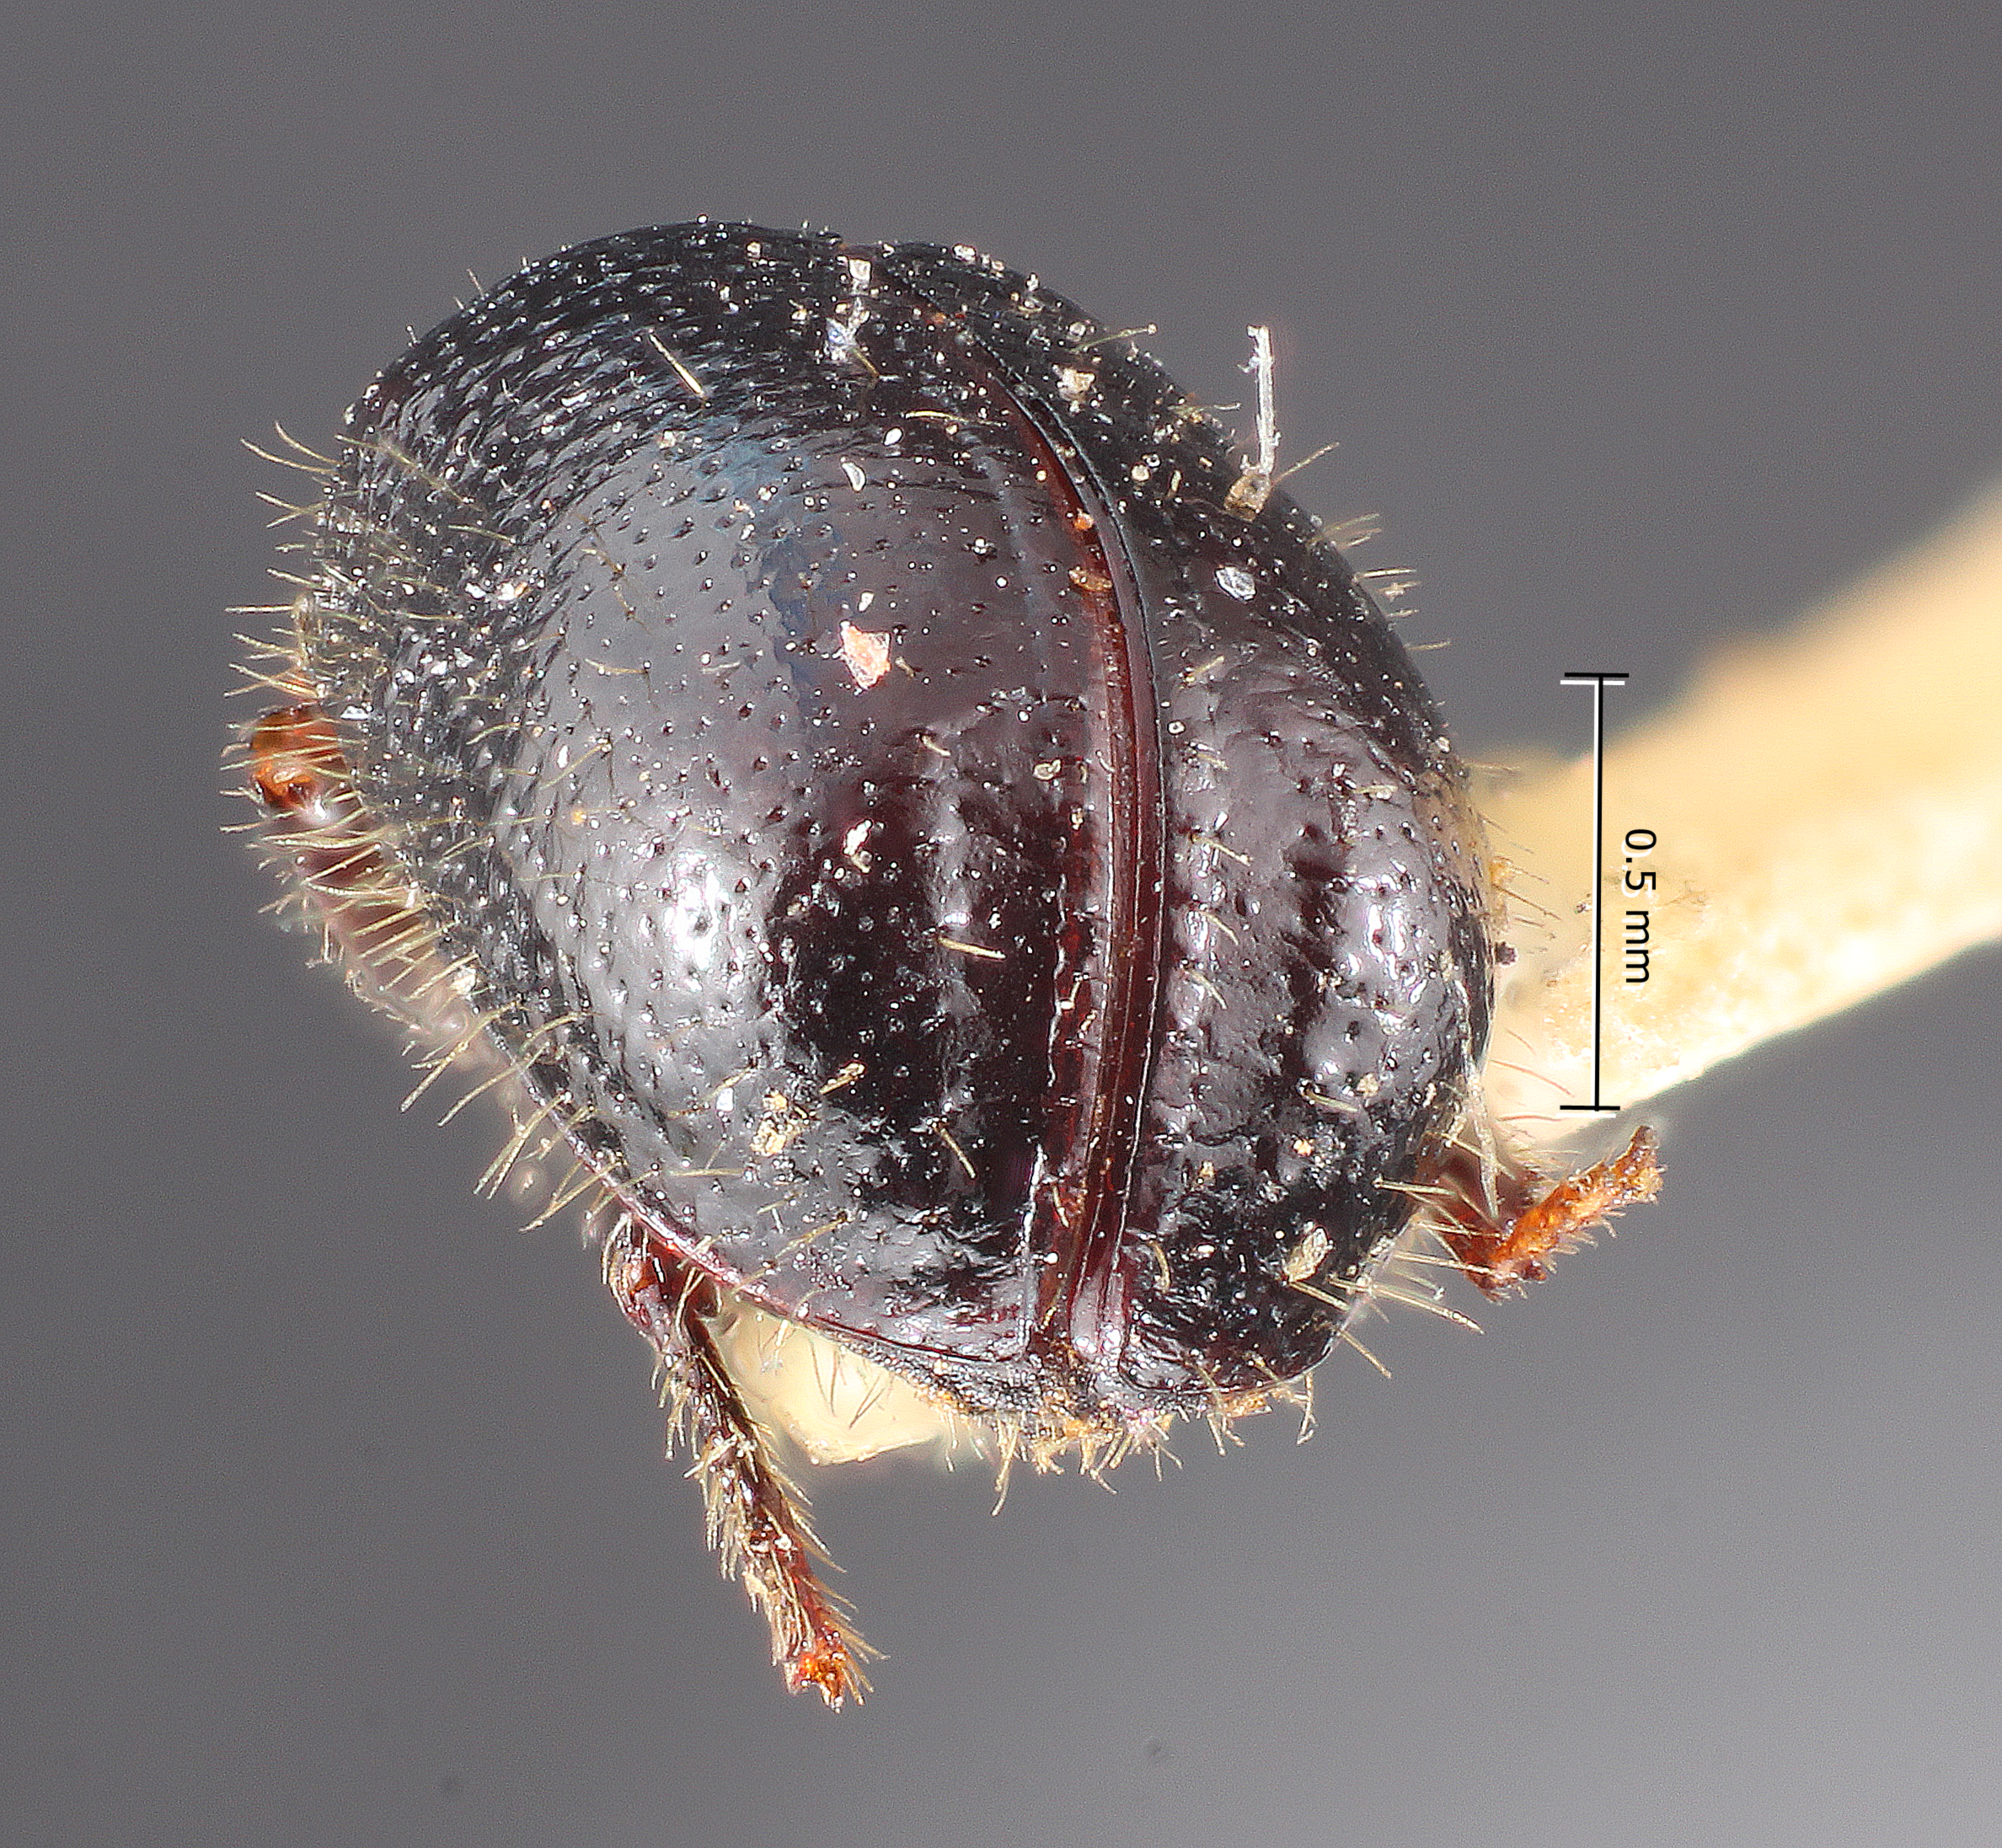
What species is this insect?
Conophthorus taedae
